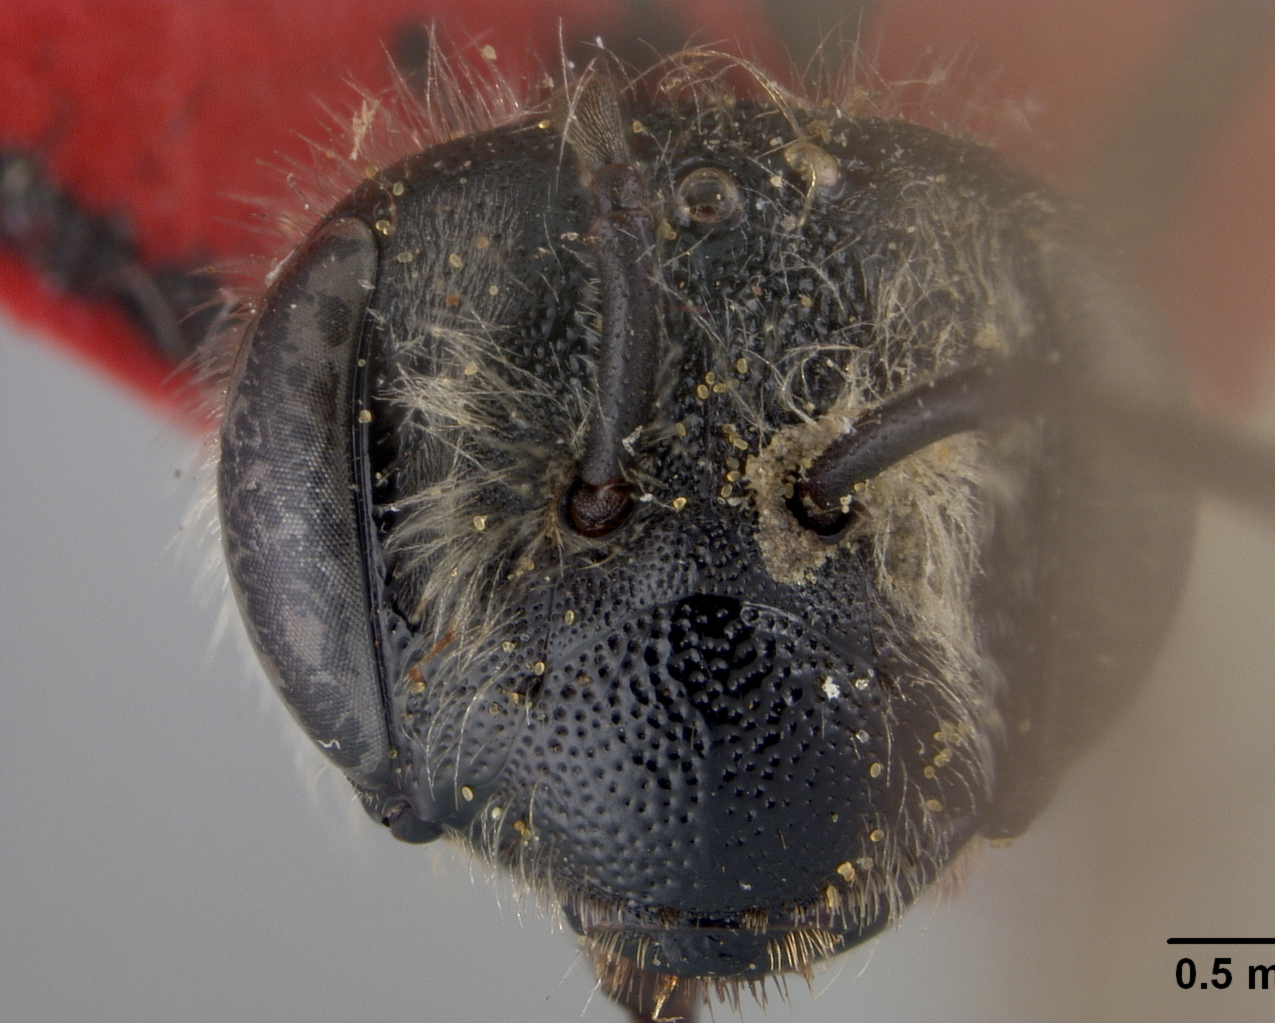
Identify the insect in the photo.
Andrena sigmundi
